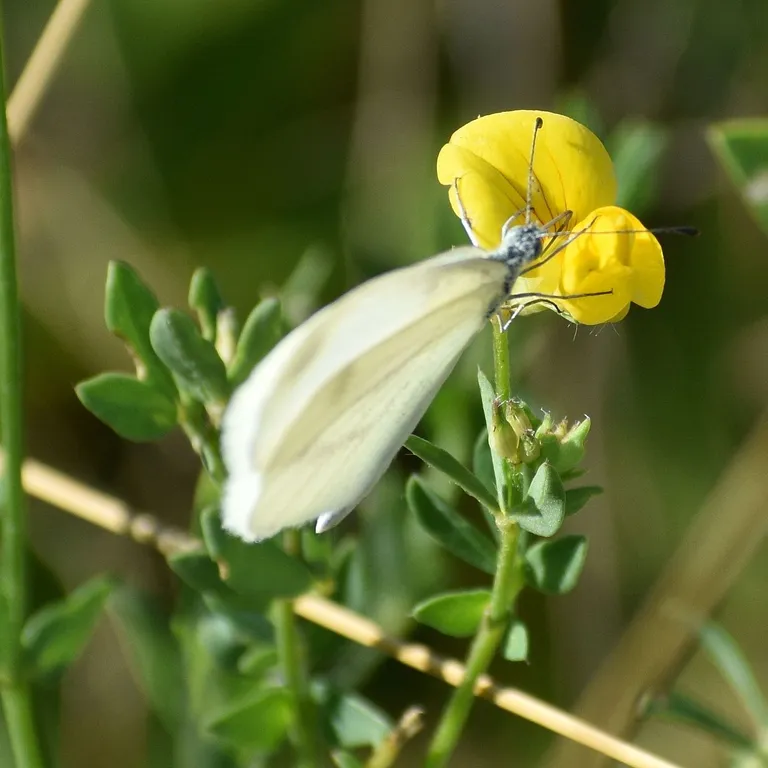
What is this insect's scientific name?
Leptidea sinapis/juvernica
